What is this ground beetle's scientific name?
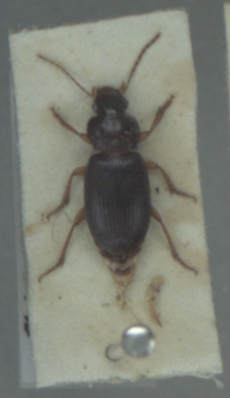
Ophonus rufibarbis
